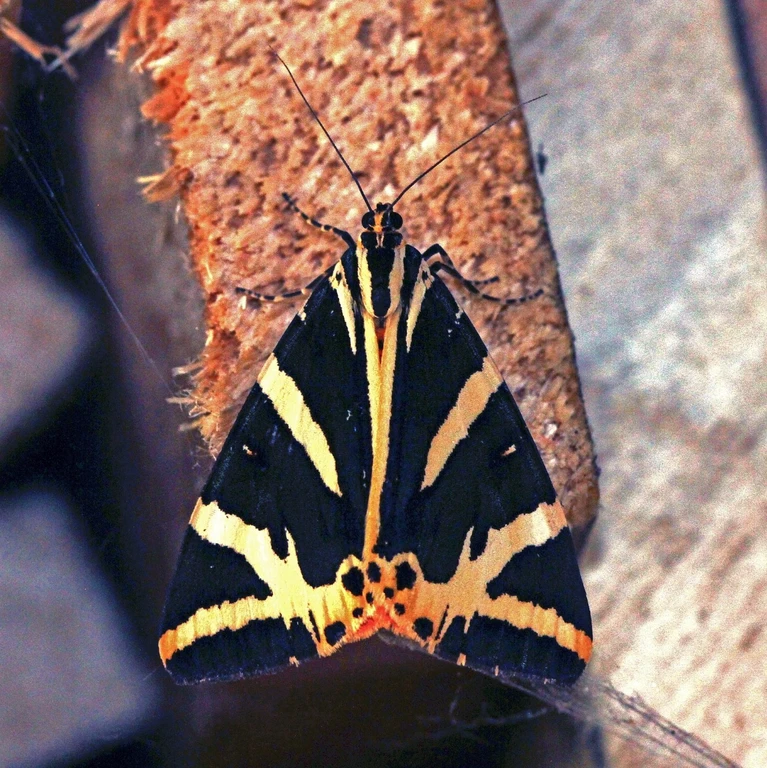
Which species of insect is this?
Euplagia quadripunctaria
